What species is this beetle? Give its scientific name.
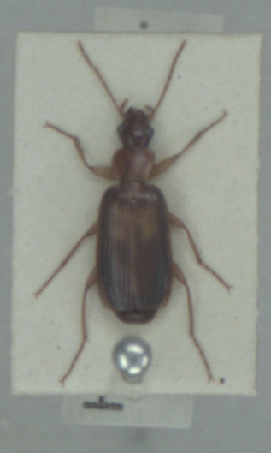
Dromius angustus
